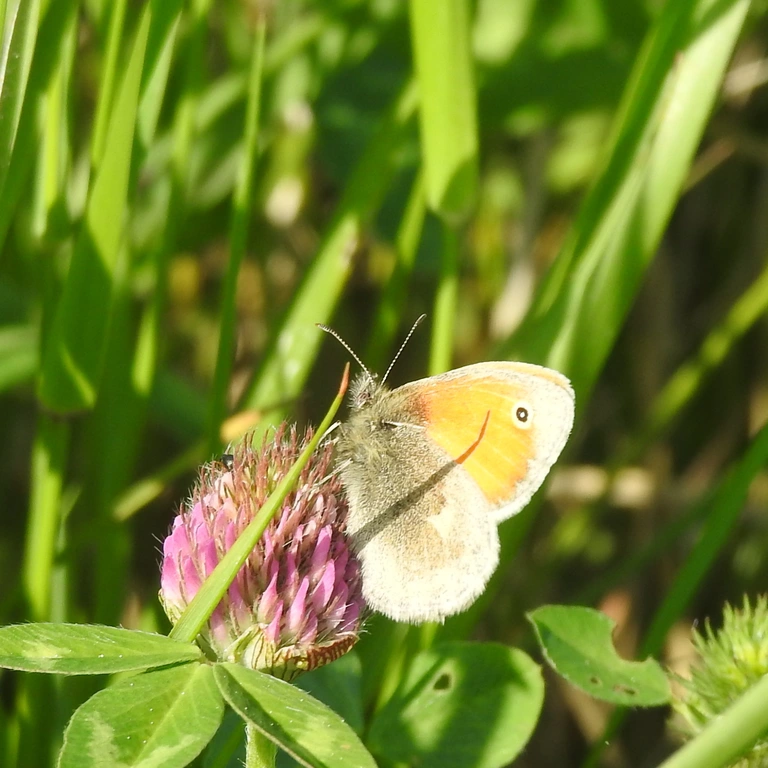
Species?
Coenonympha pamphilus
